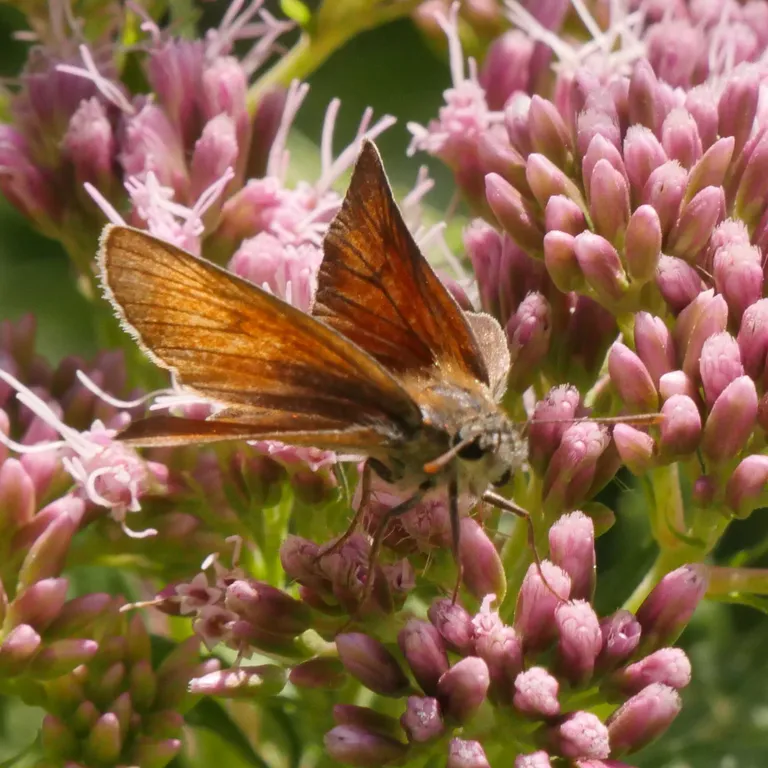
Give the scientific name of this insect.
Thymelicus sylvestris
